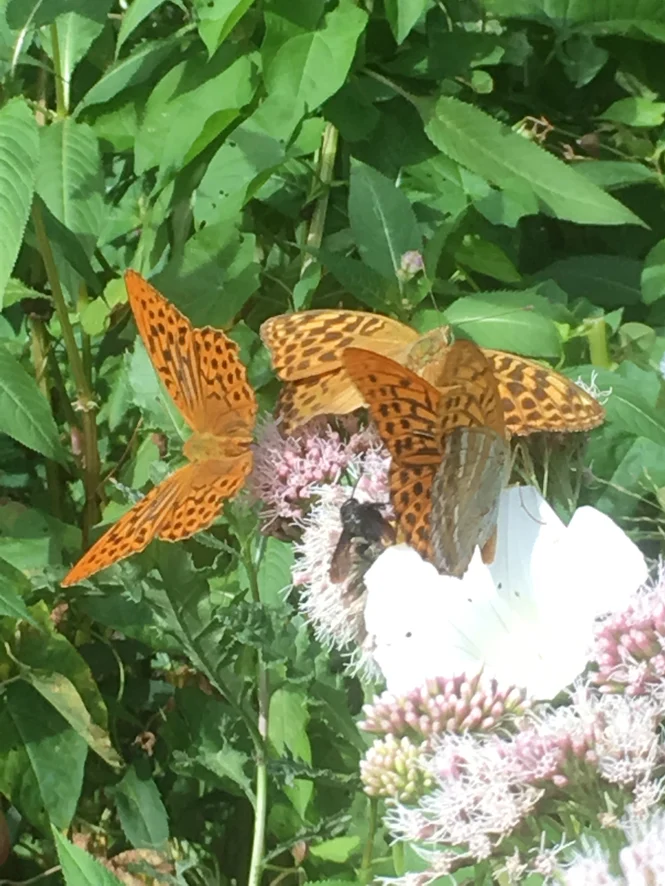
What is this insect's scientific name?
Argynnis paphia
